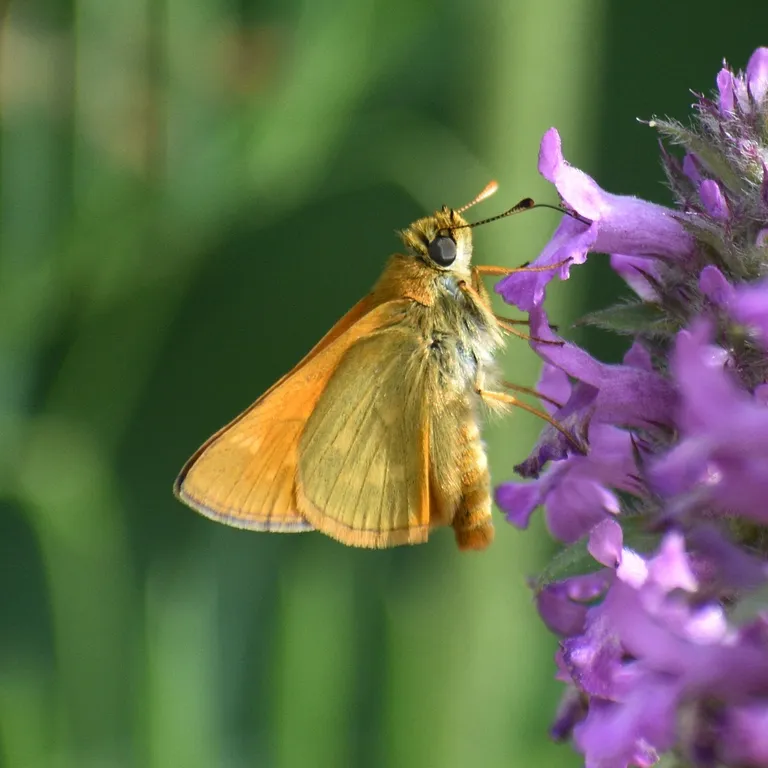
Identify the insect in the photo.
Ochlodes sylvanus (also Ochlodes venata)
